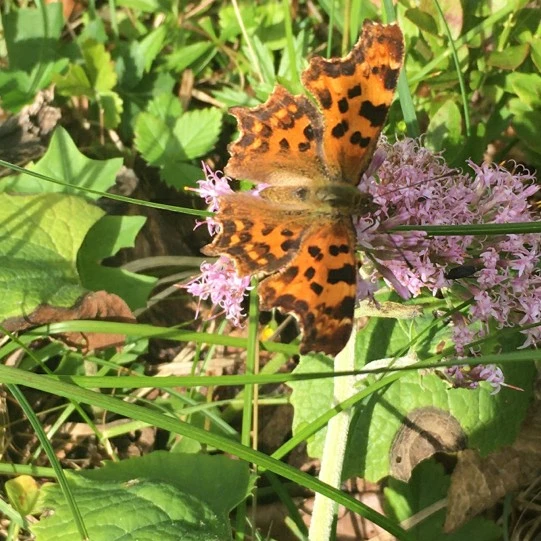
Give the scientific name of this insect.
Polygonia c-album
